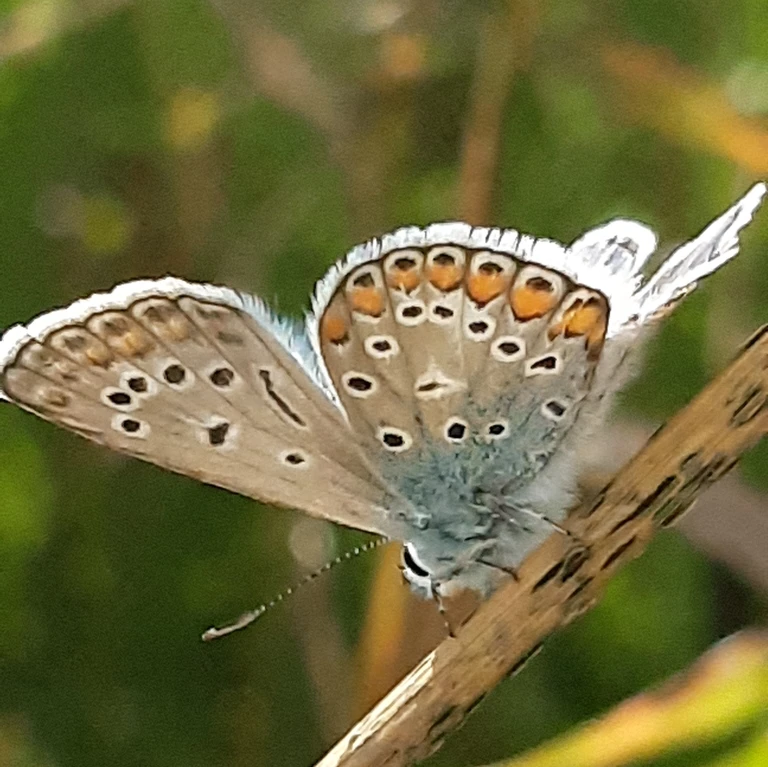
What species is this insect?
Polyommatus icarus
